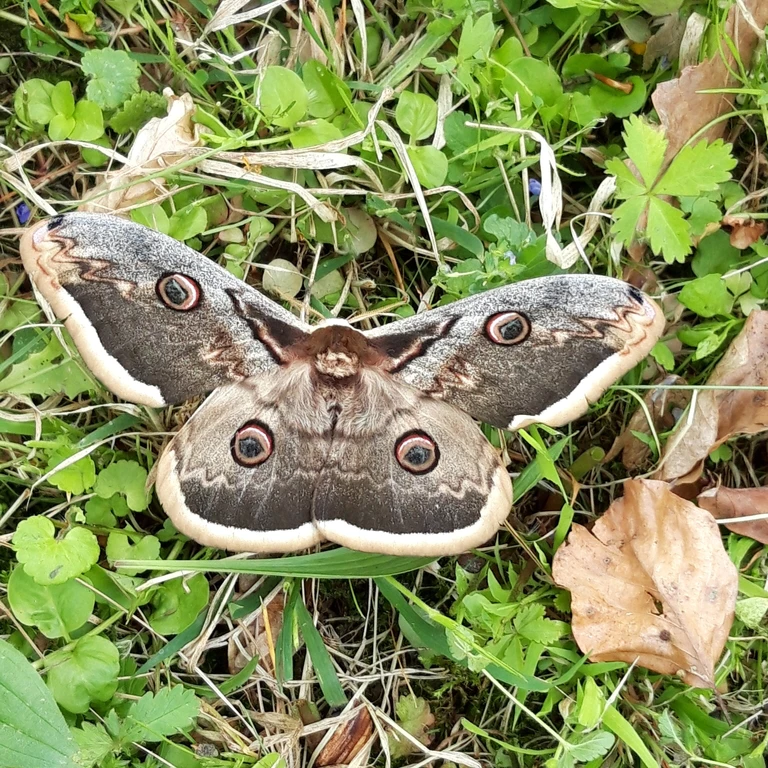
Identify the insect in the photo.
Saturnia pyri
